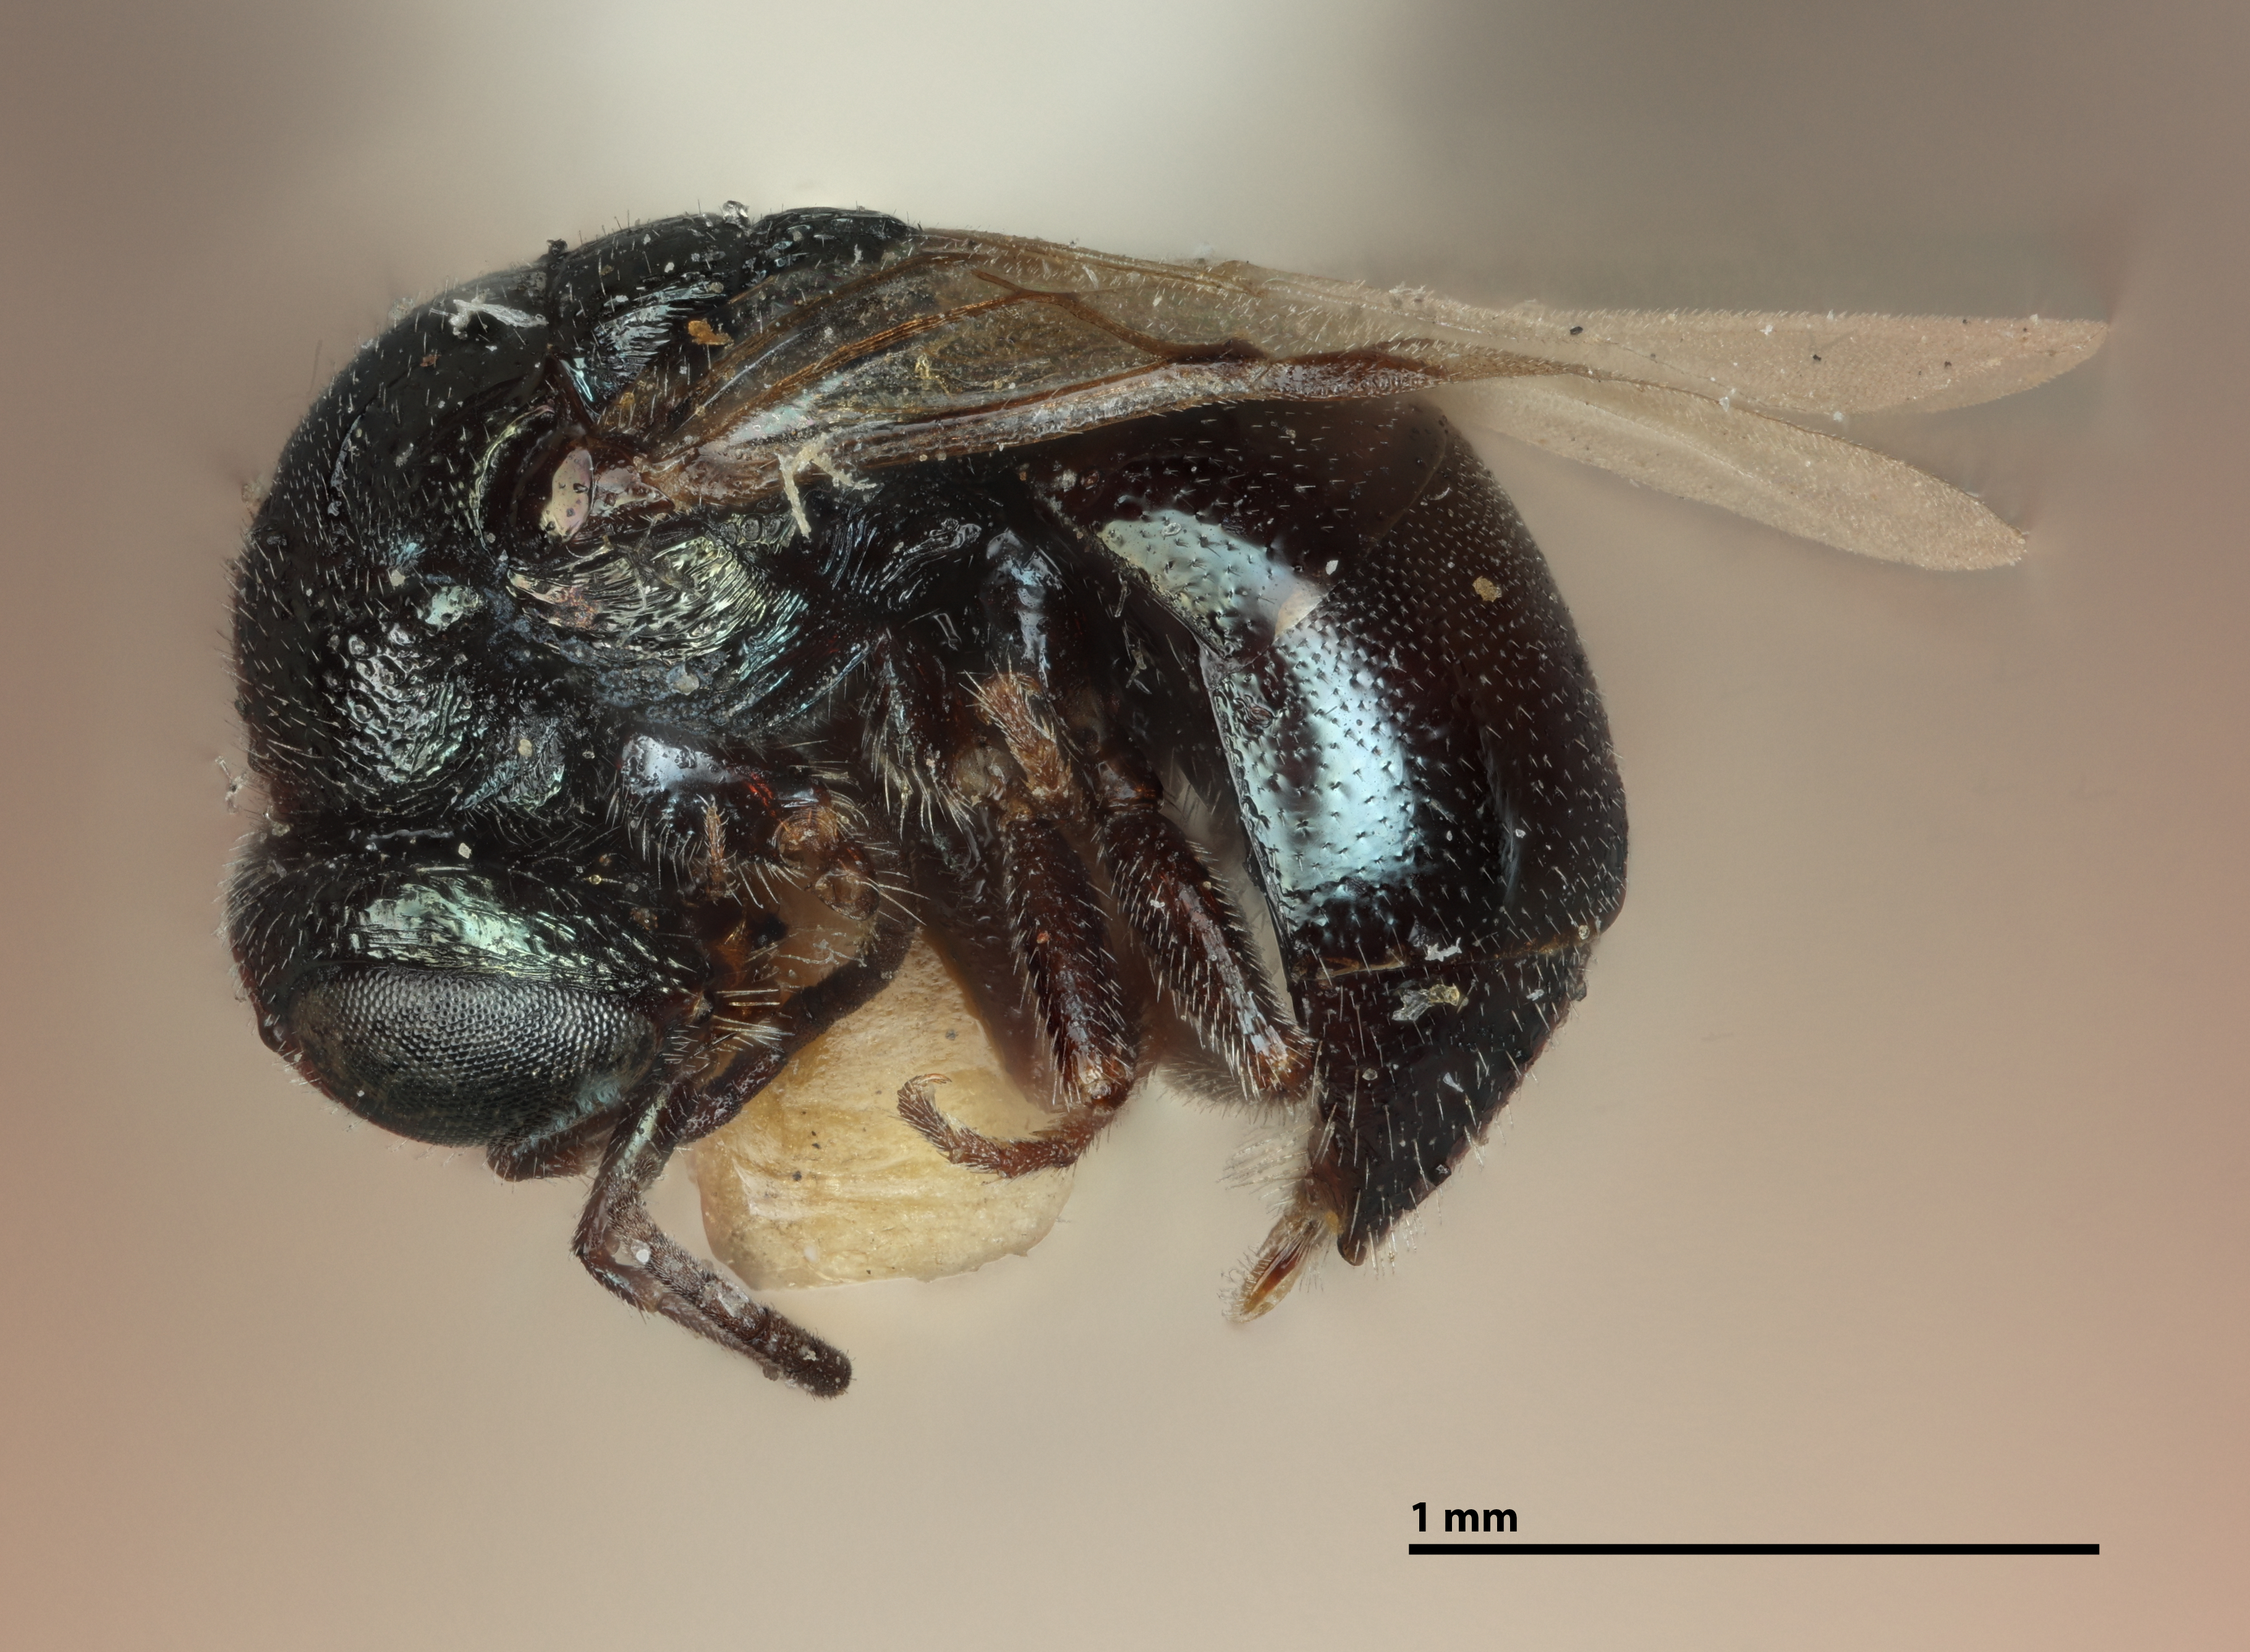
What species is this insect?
Holopyga taylori
